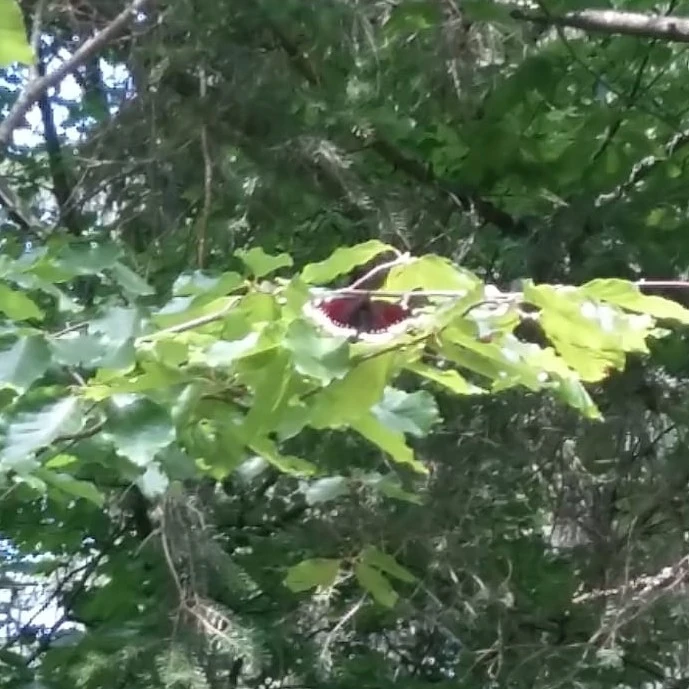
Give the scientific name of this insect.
Nymphalis antiopa
